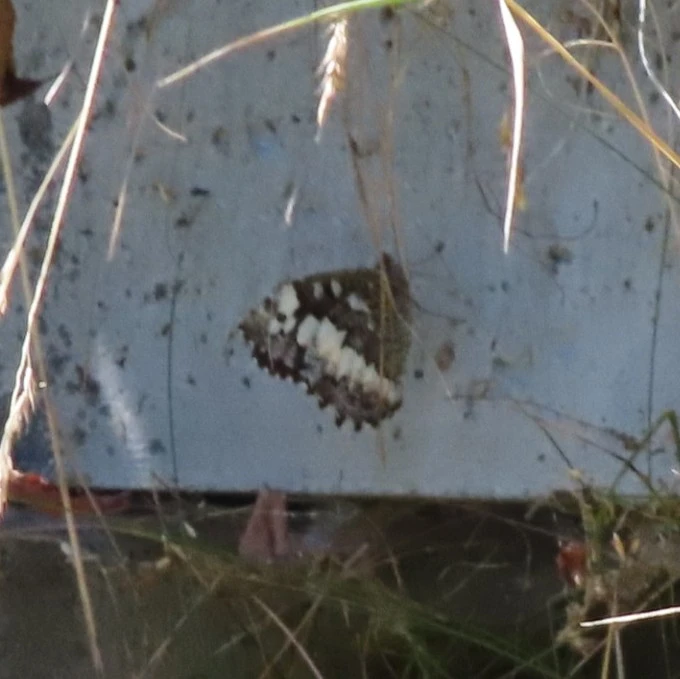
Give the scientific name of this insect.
Brintesia circe
